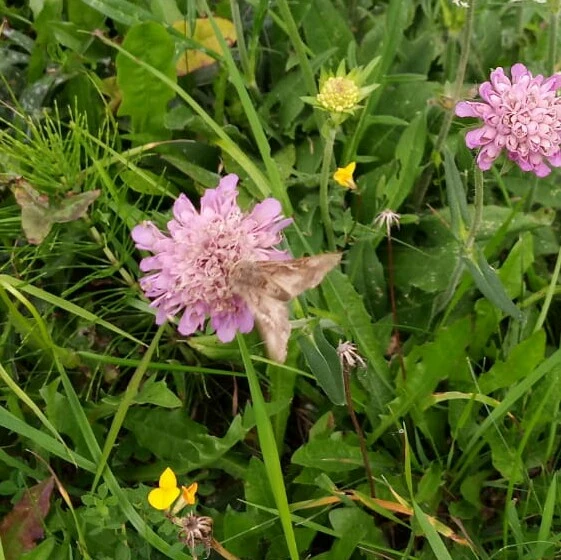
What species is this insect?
Autographa gamma
